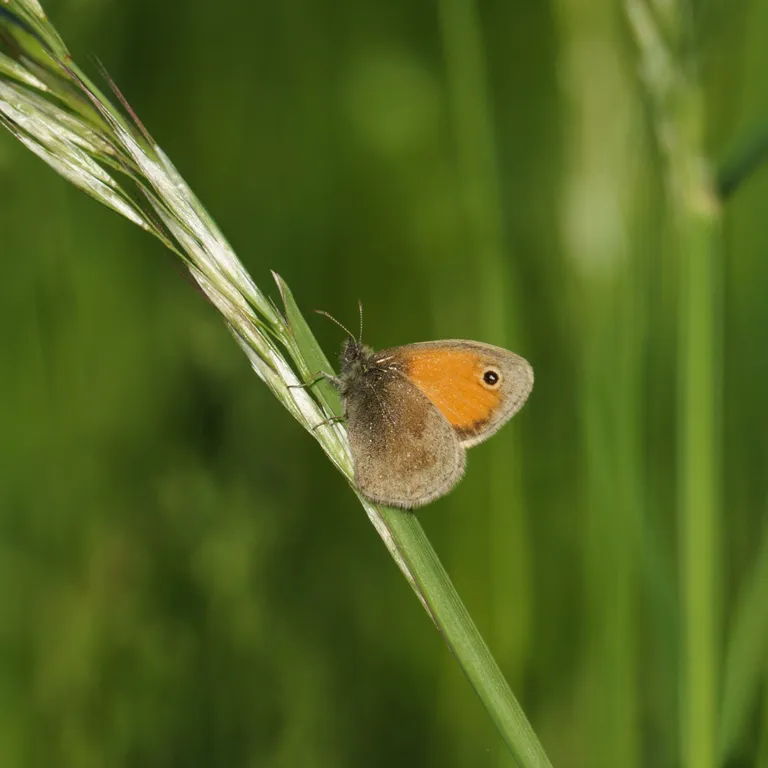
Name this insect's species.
Coenonympha pamphilus
